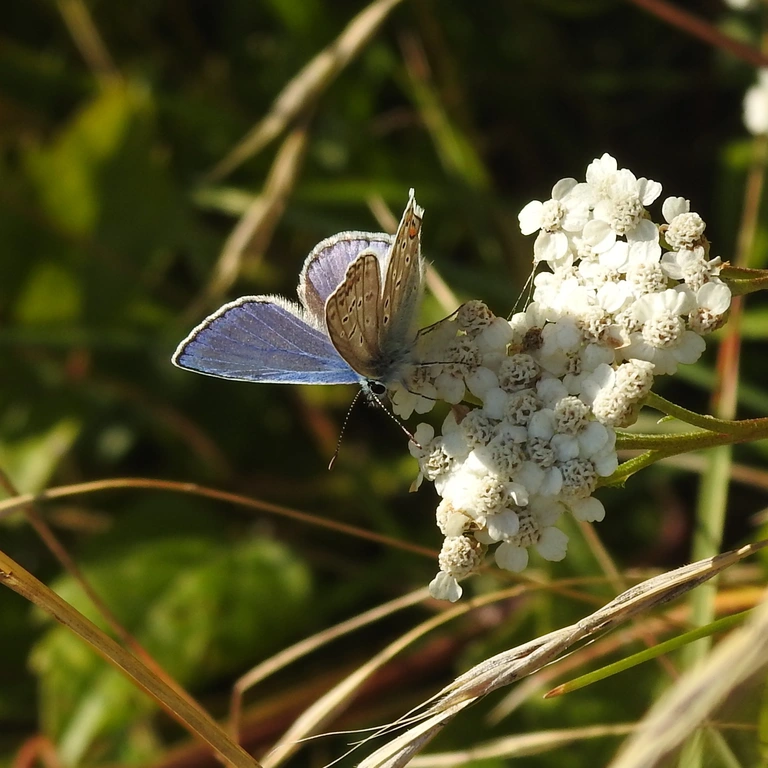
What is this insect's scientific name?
Polyommatus icarus
